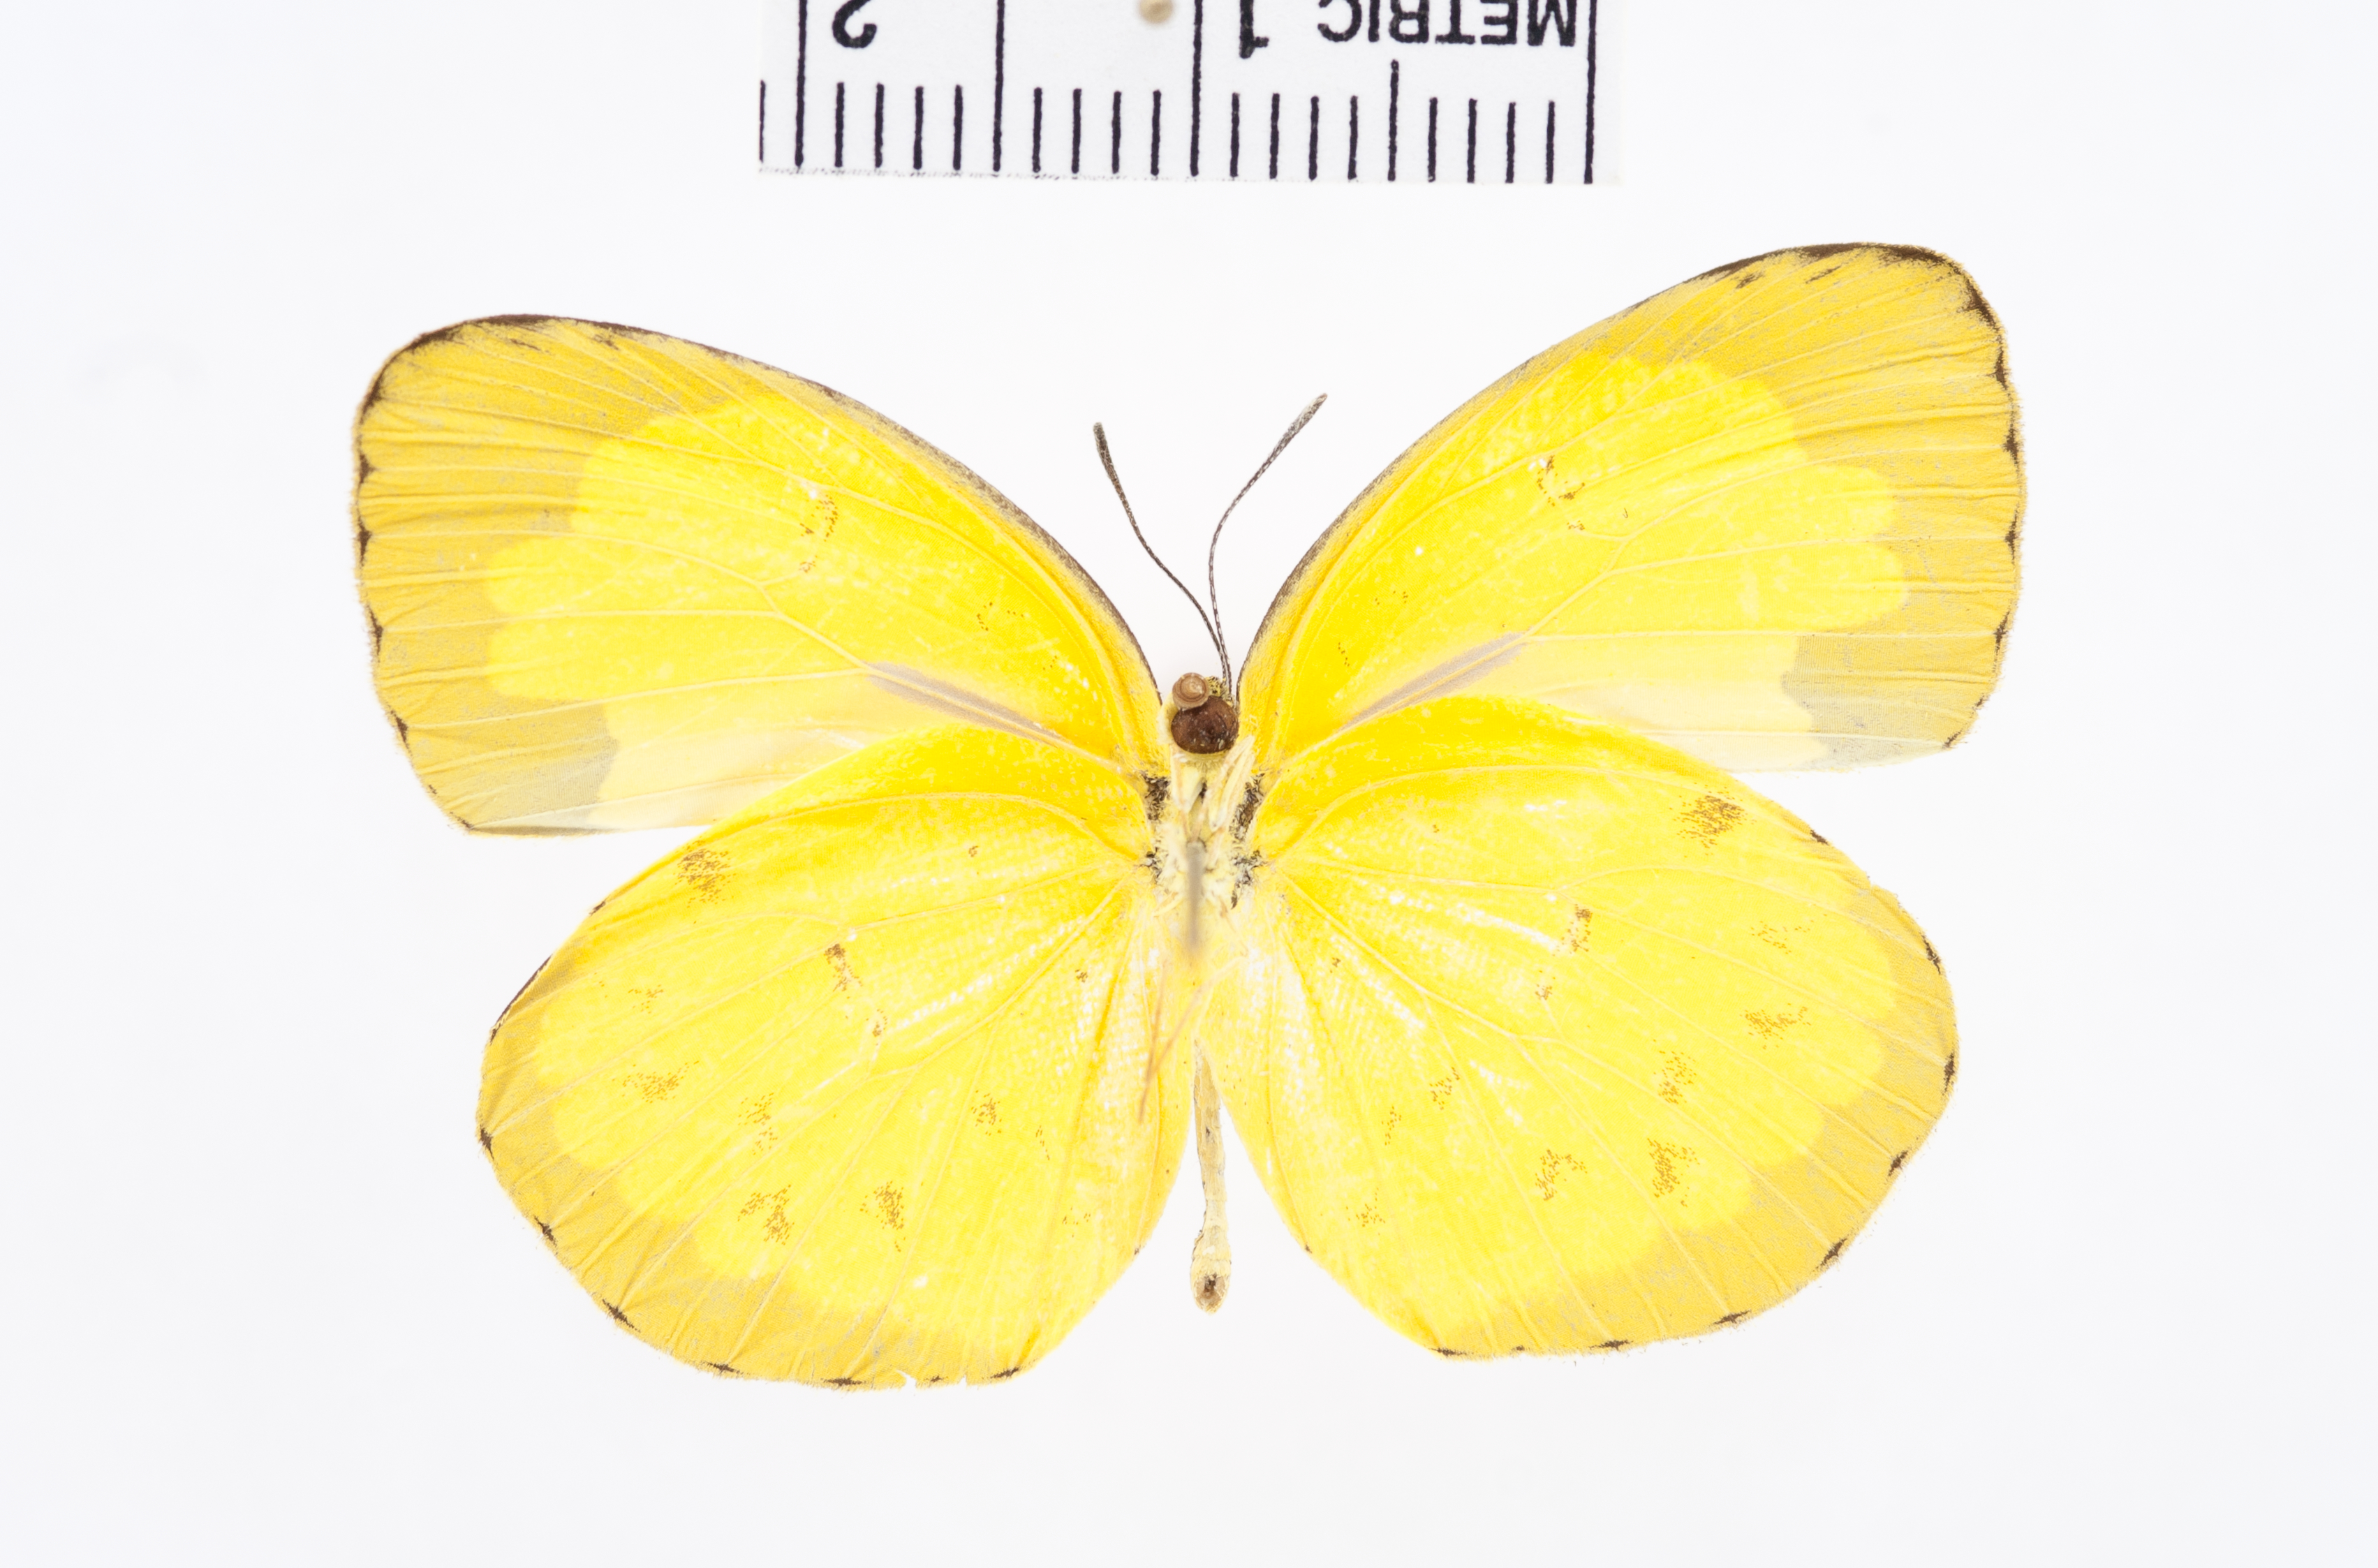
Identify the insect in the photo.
Eurema alithea
